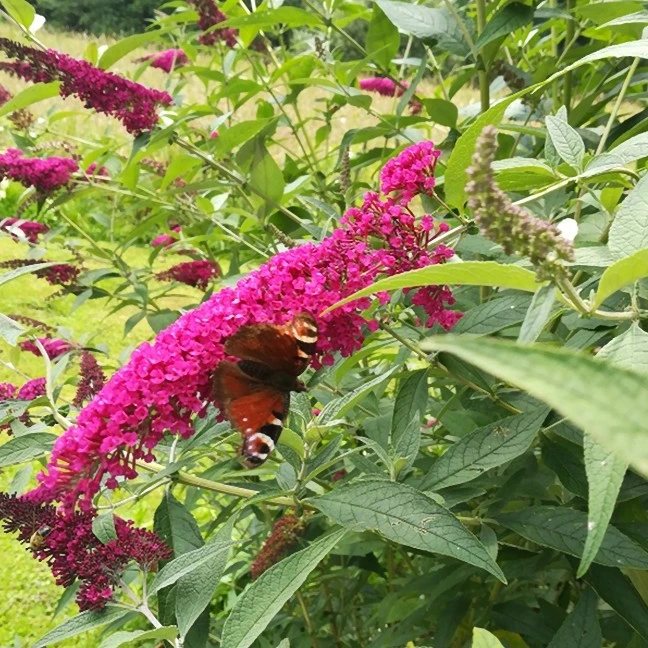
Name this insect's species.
Aglais io
